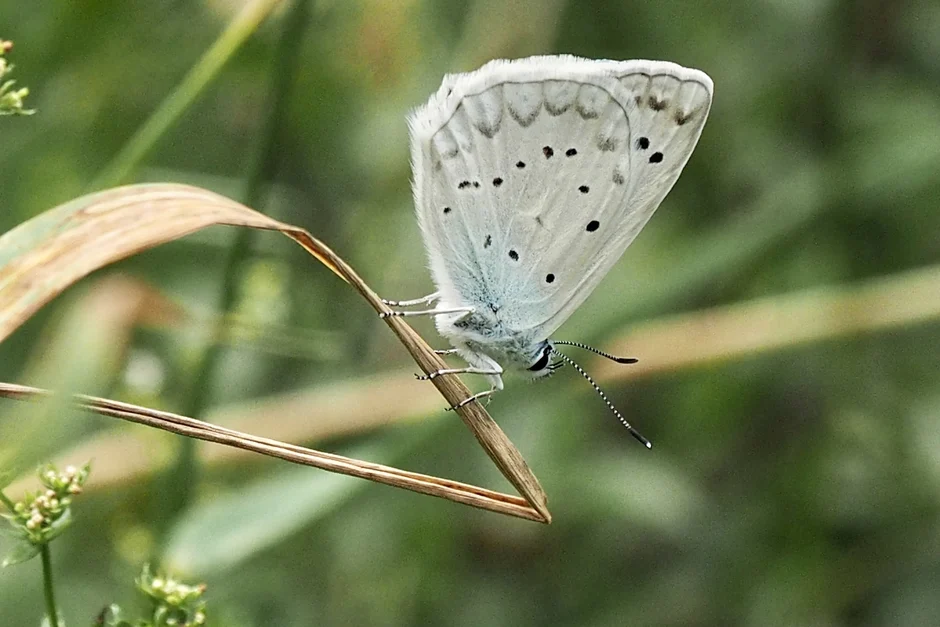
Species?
Polyommatus daphnis
